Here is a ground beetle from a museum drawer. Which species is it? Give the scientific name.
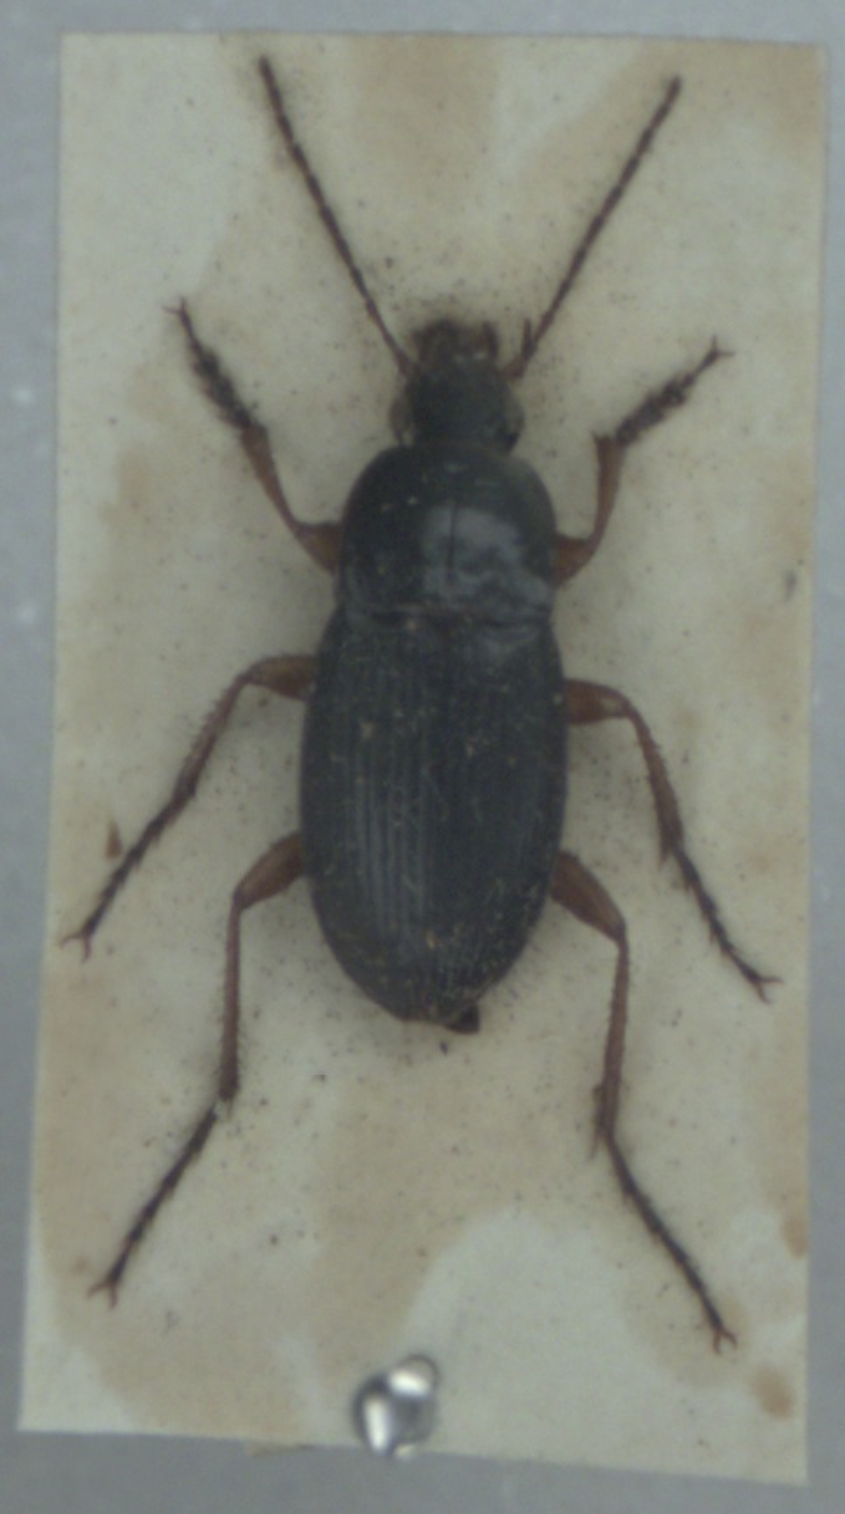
Calathus fuscipes
